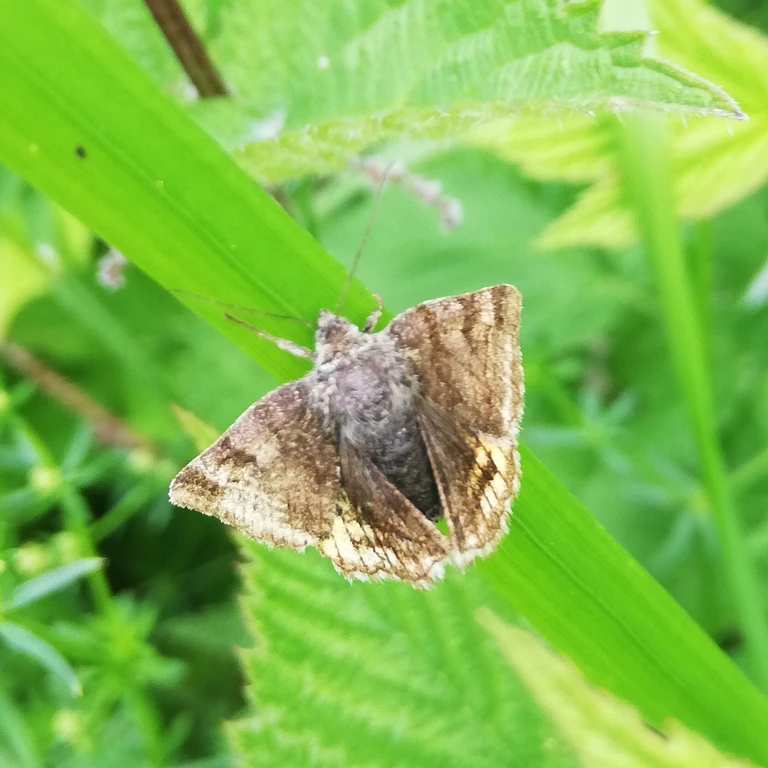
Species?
Euclidia glyphica
